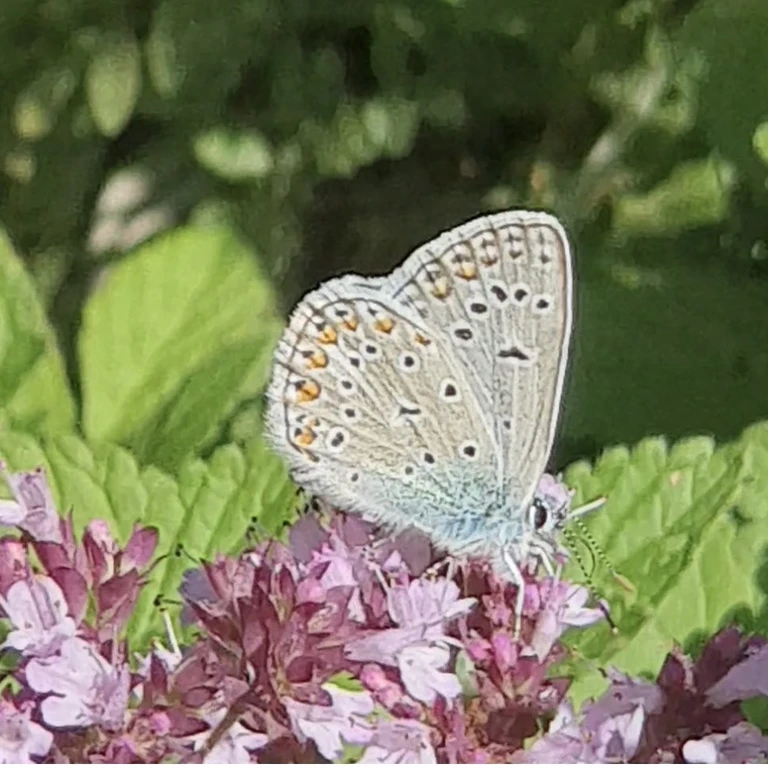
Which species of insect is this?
Polyommatus icarus
